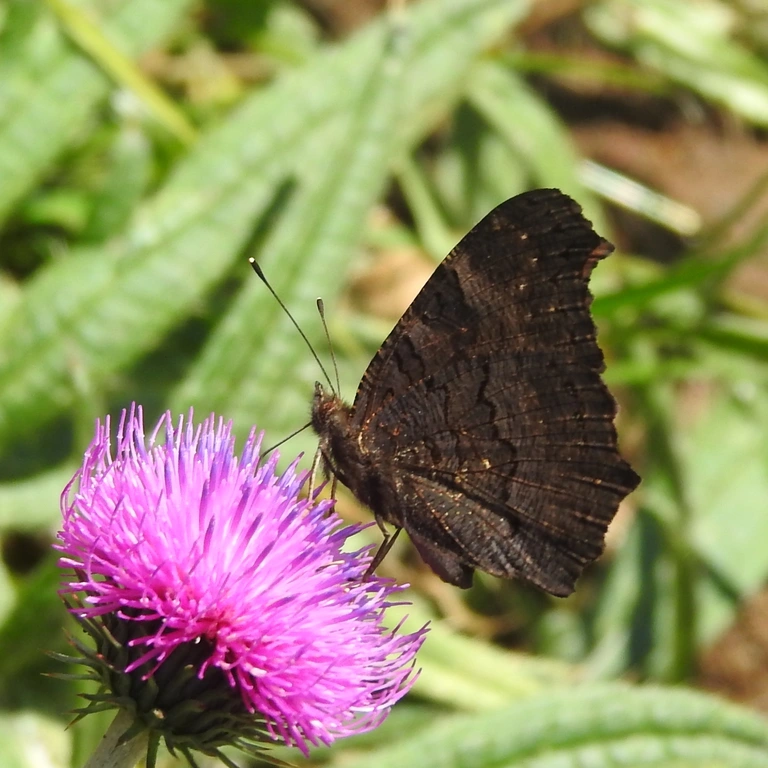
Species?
Aglais io
